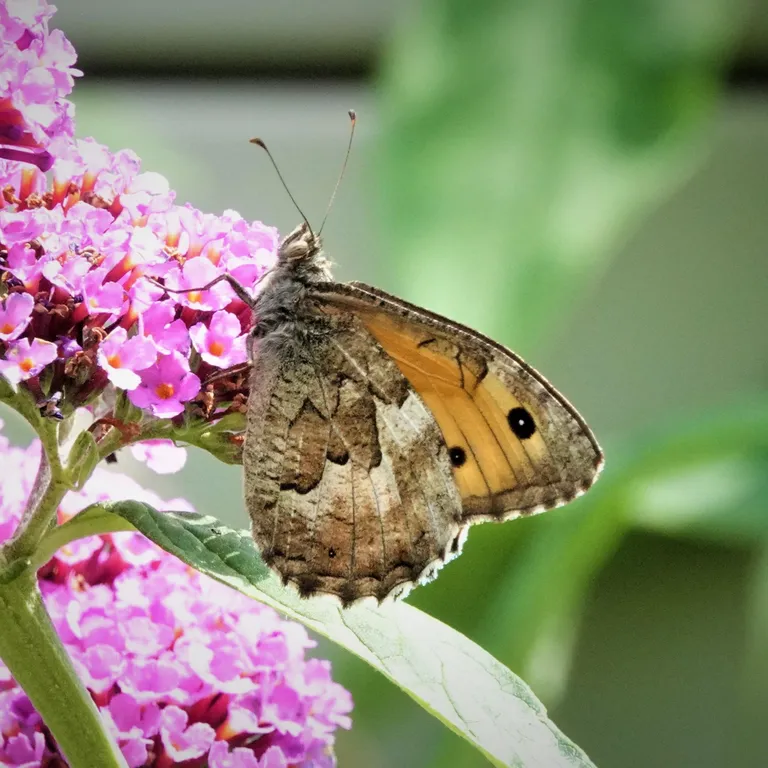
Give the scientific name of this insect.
Hipparchia semele
